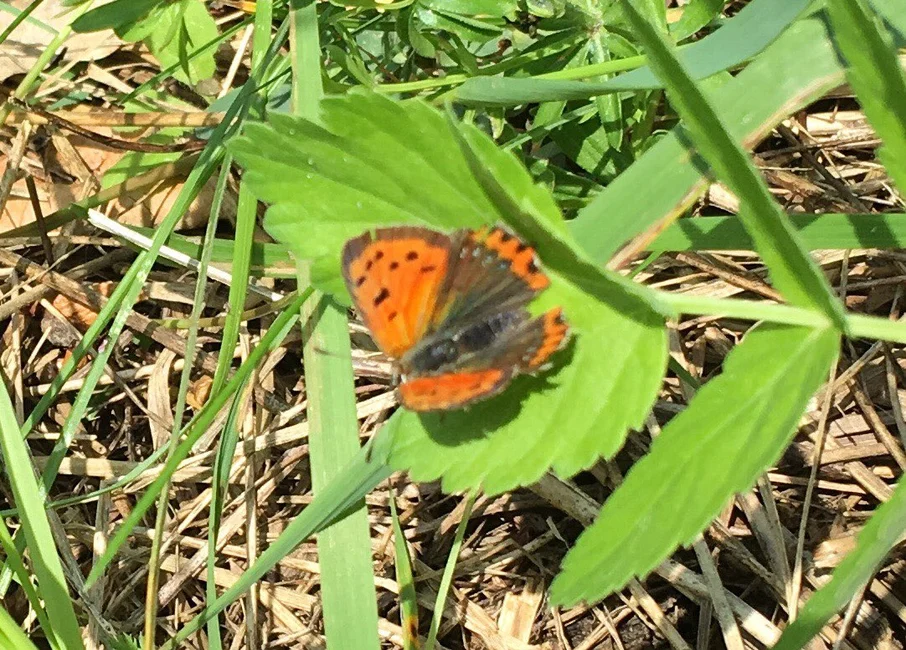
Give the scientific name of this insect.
Lycaena phlaeas
